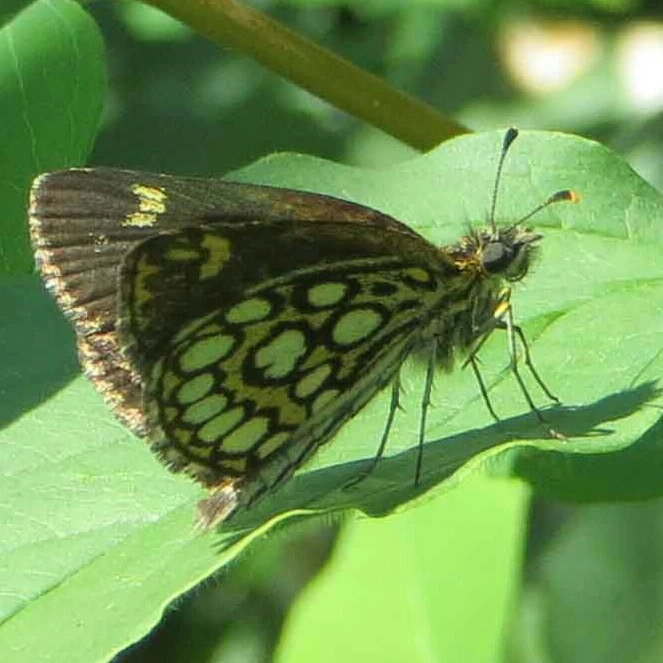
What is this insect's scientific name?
Heteropterus morpheus
